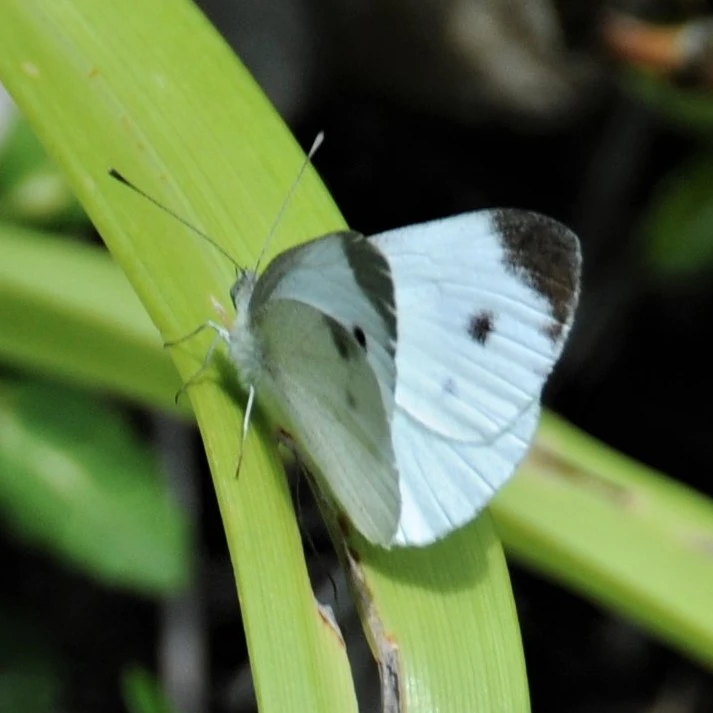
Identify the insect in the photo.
Pieris mannii
